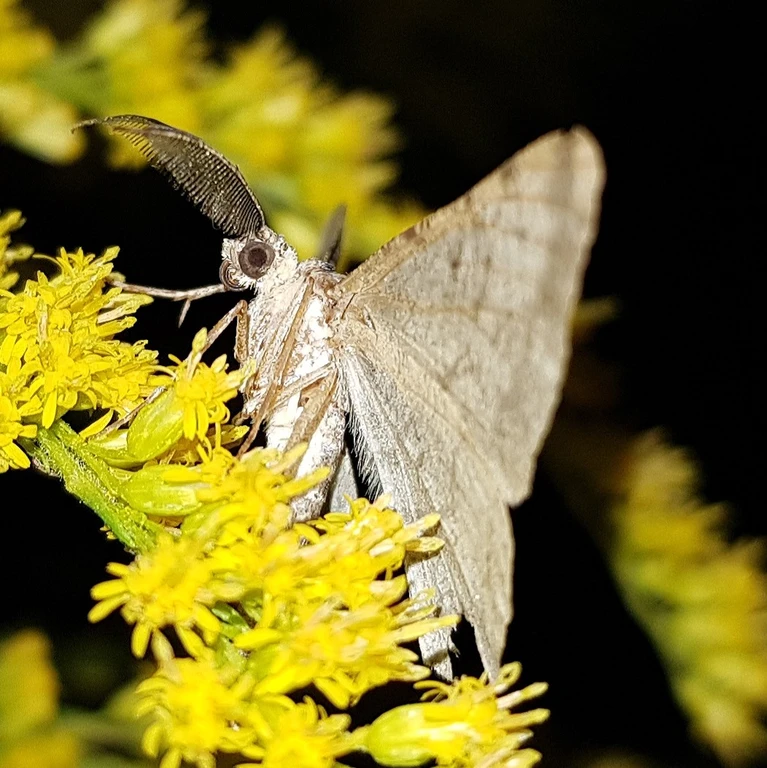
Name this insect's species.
Ematurga atomaria
